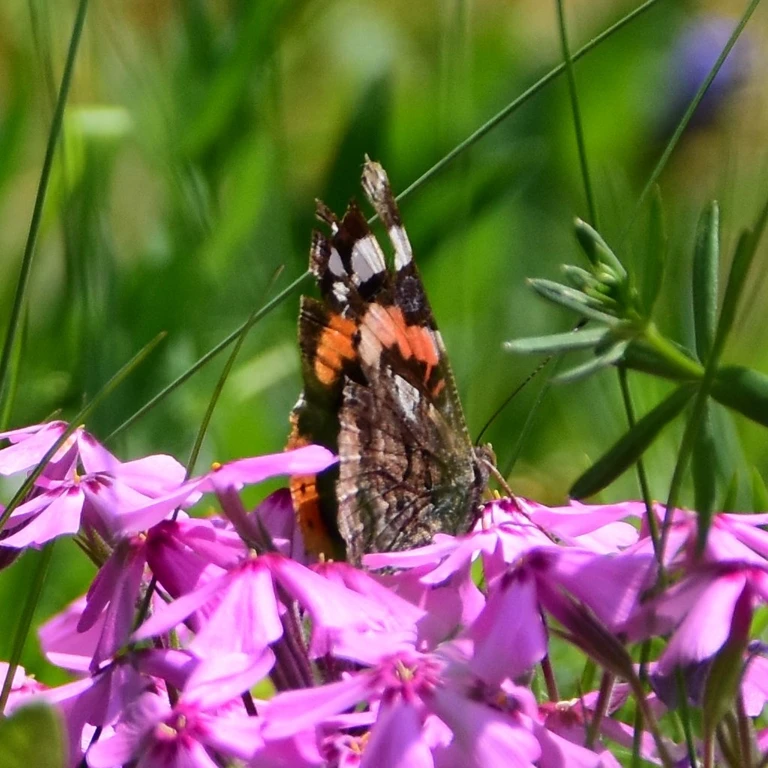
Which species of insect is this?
Vanessa atalanta
